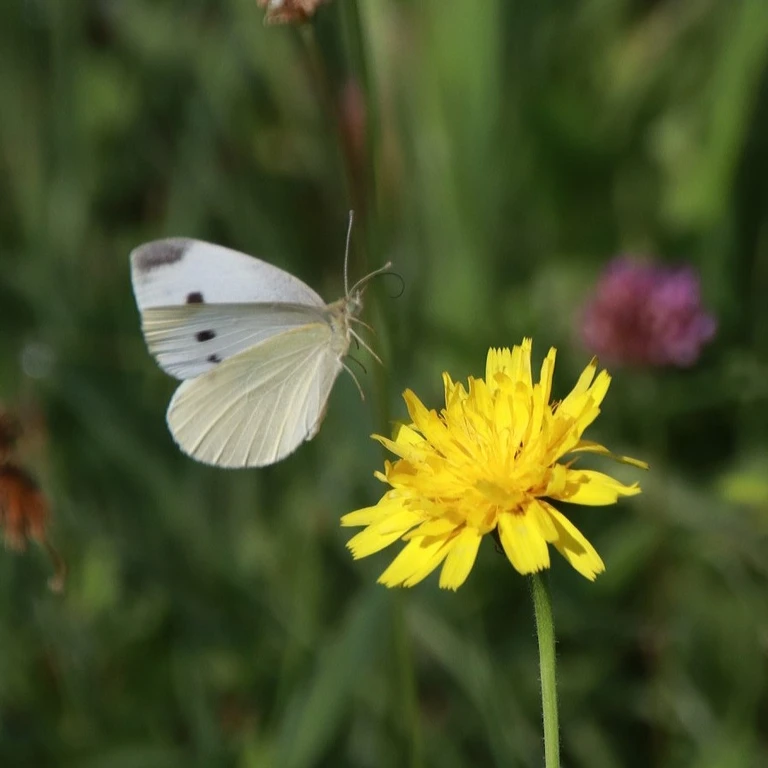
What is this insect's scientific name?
Pieris rapae
